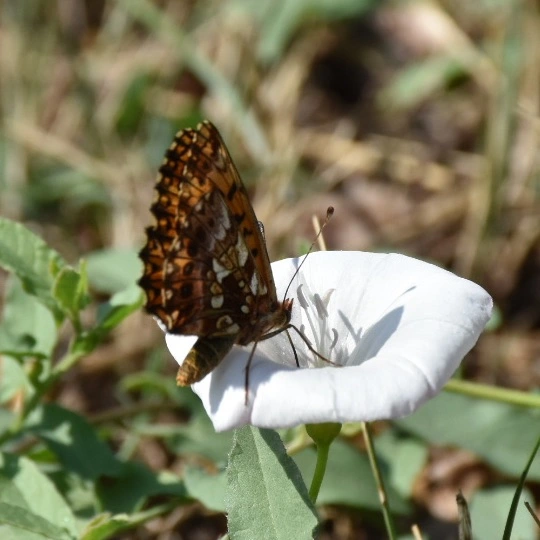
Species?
Boloria dia
